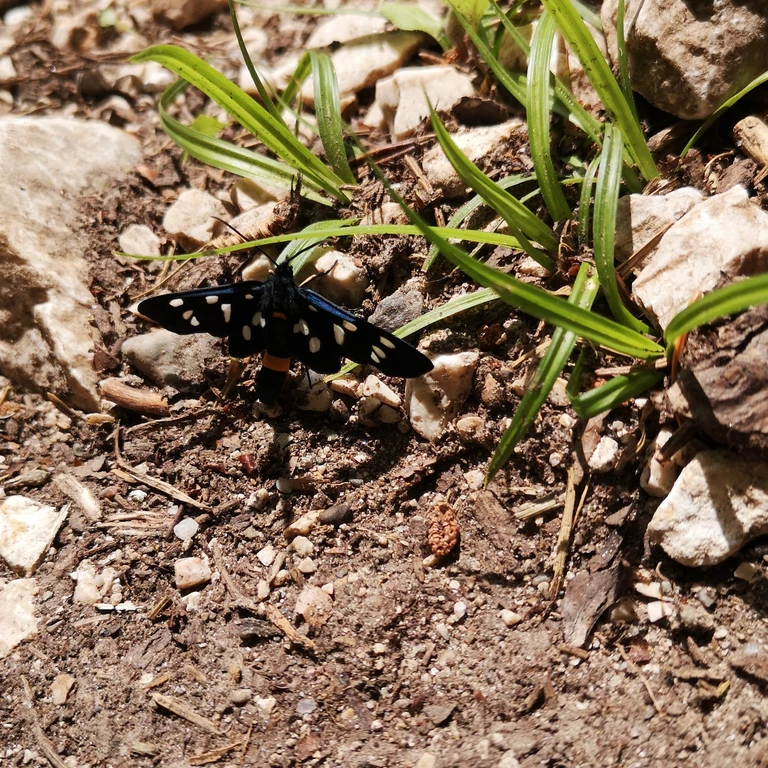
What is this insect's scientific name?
Amata phegea
